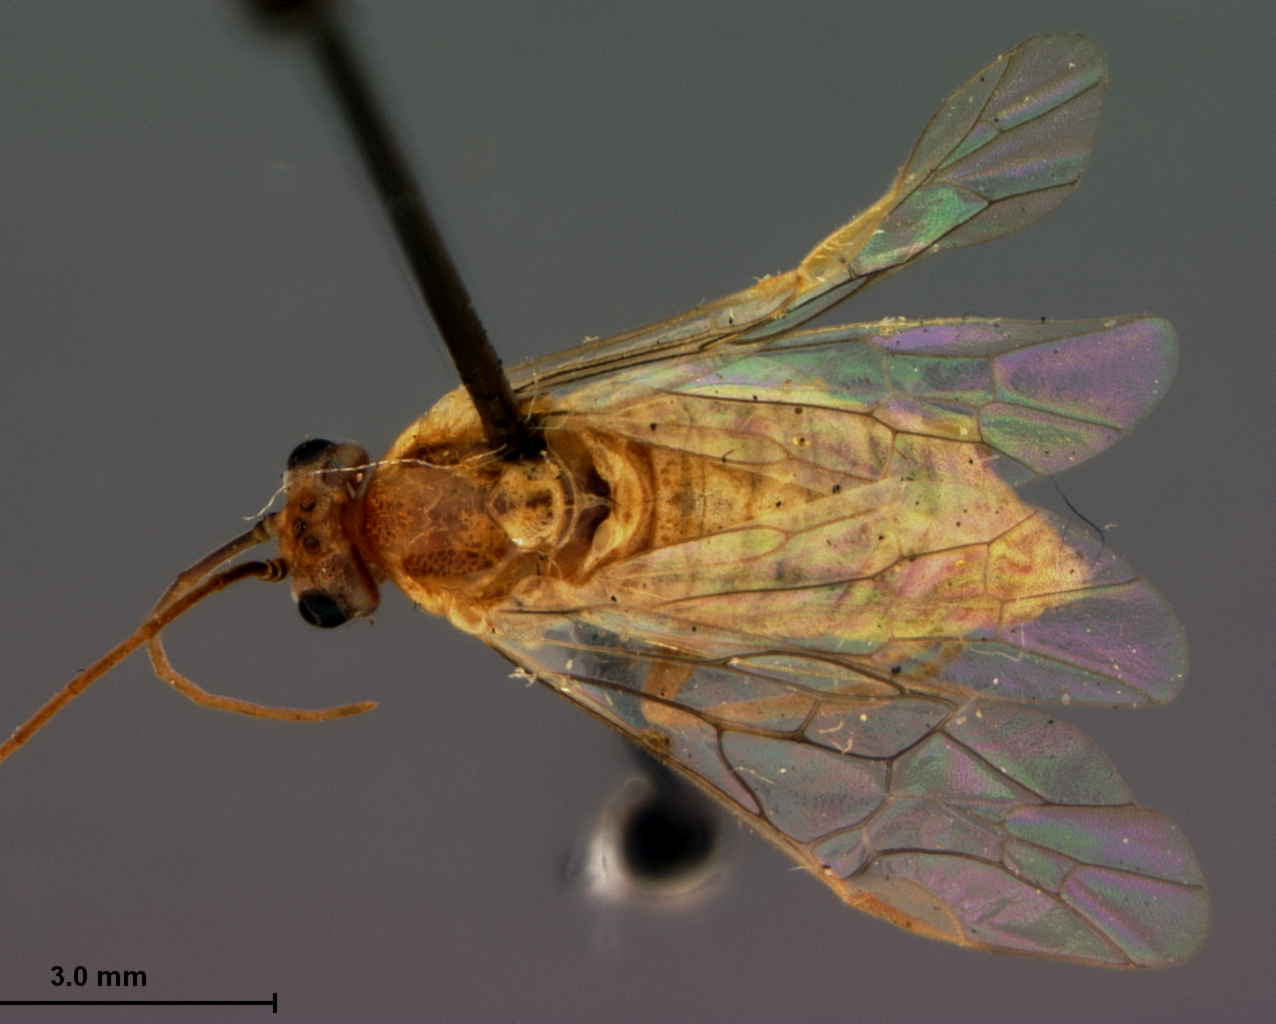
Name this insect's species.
Pristiphora chromata
